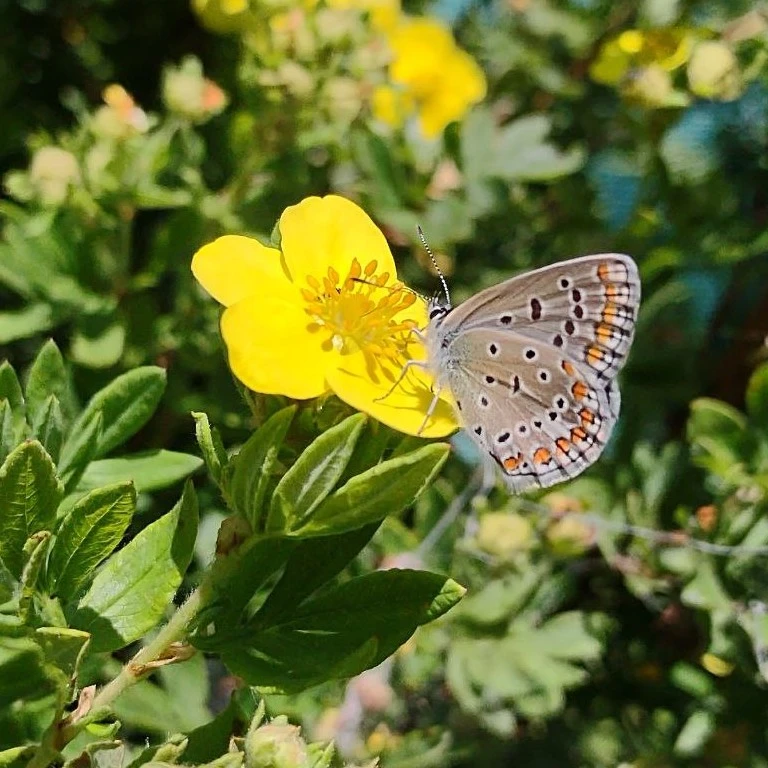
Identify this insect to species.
Polyommatus icarus
